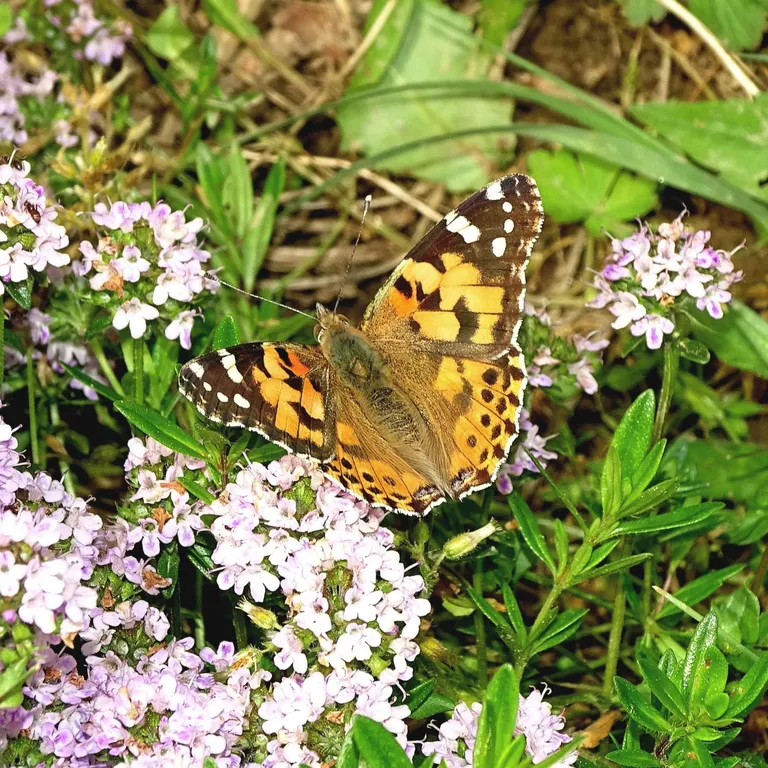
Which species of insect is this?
Vanessa cardui
